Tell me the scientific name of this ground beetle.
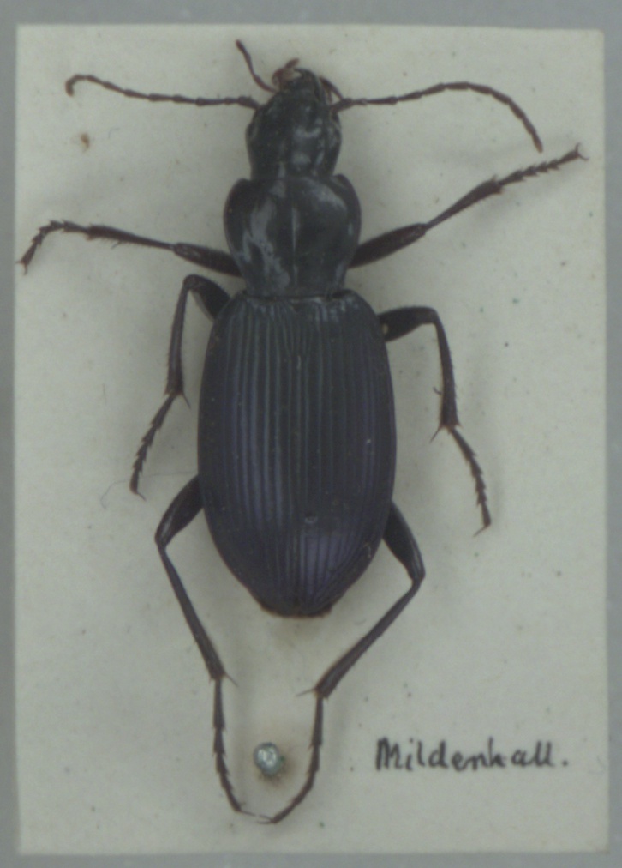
Laemostenus terricola
